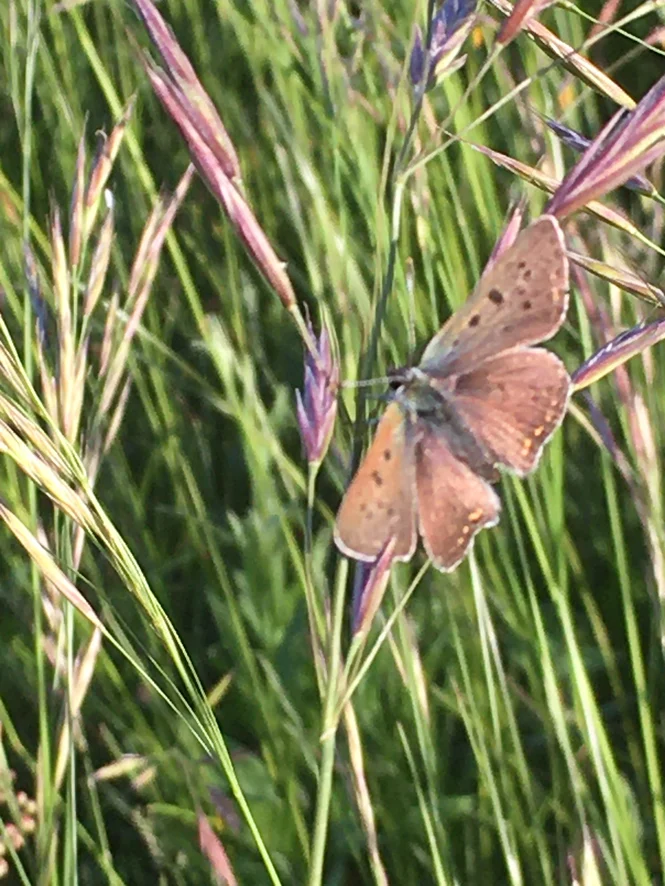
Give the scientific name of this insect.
Lycaena tityrus (also Loweia tityrus)
